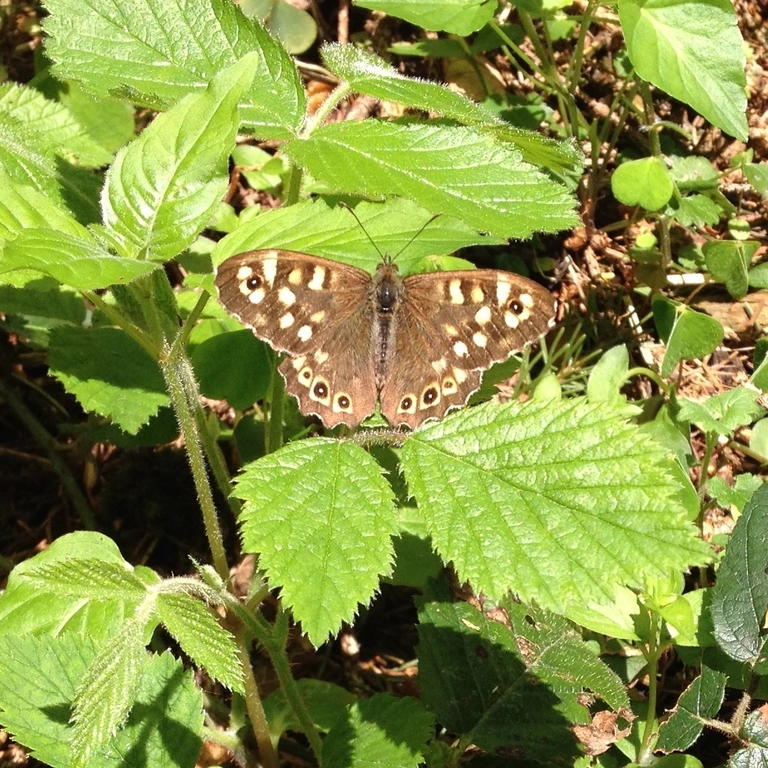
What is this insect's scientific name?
Pararge aegeria
